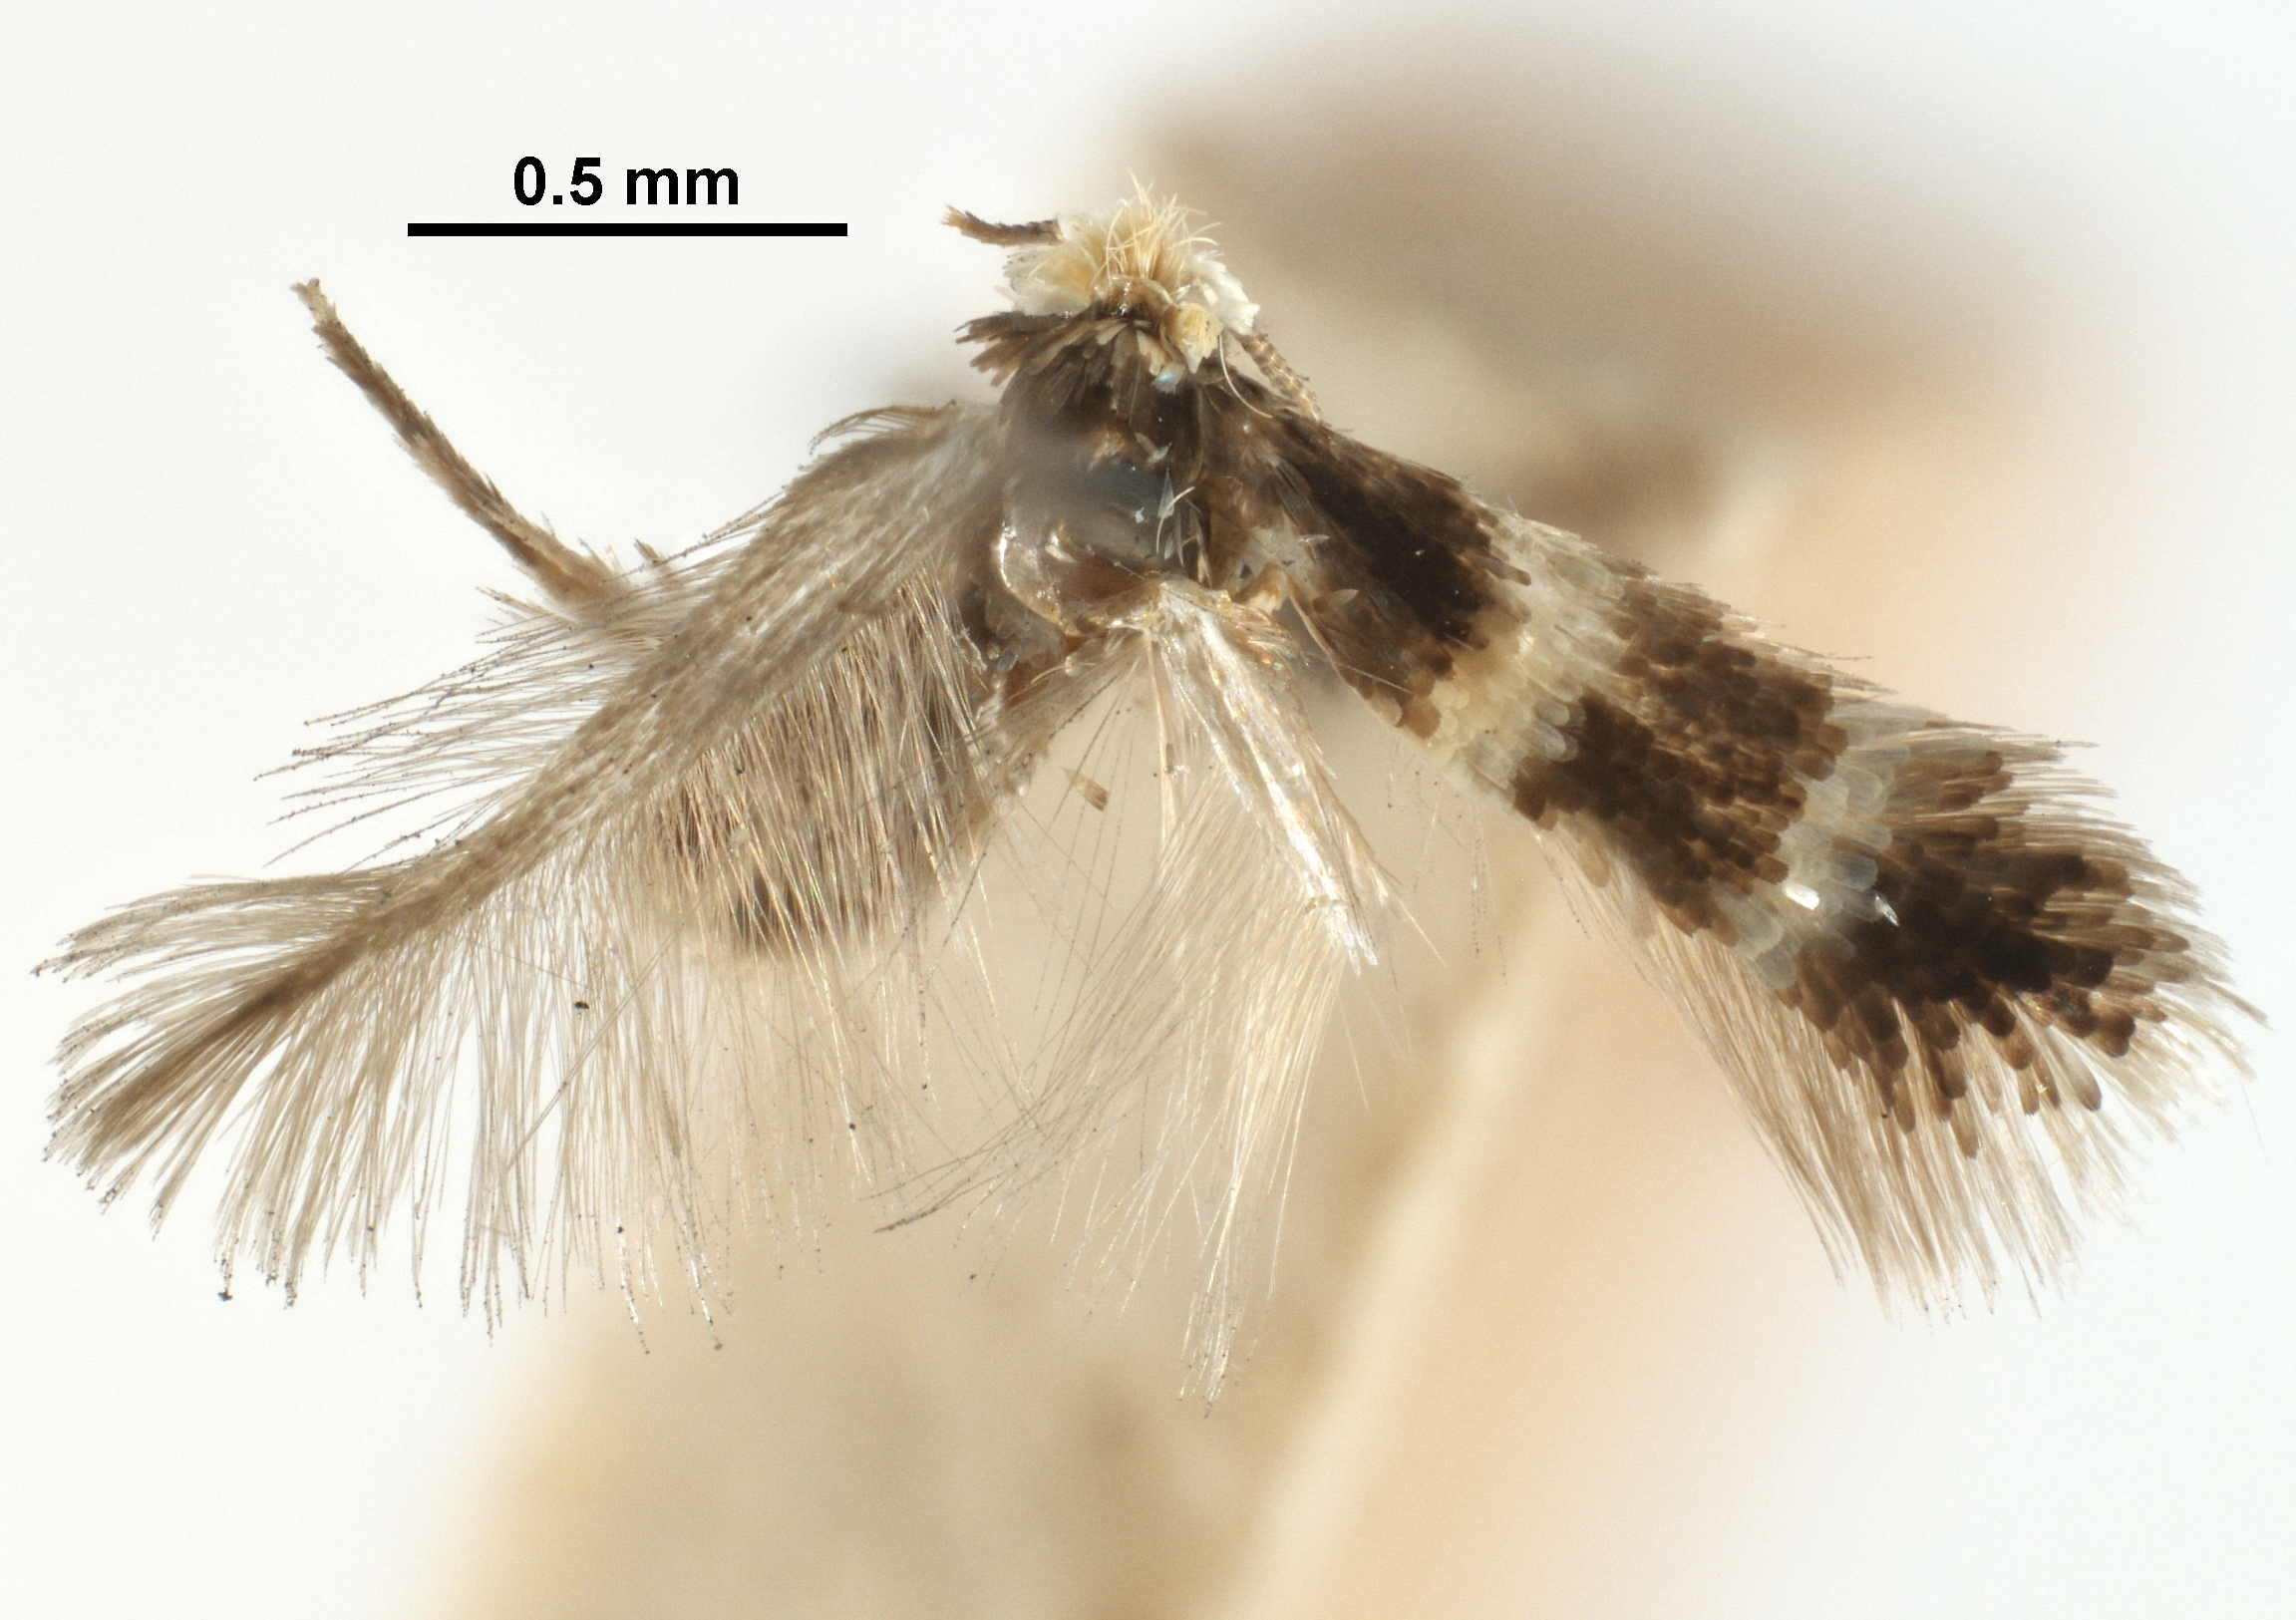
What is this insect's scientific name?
Stigmella diffasciae
